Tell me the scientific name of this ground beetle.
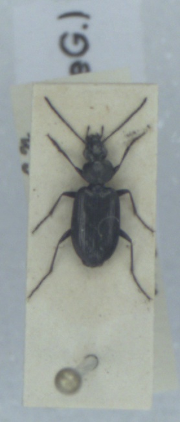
Sericoda quadripunctata
